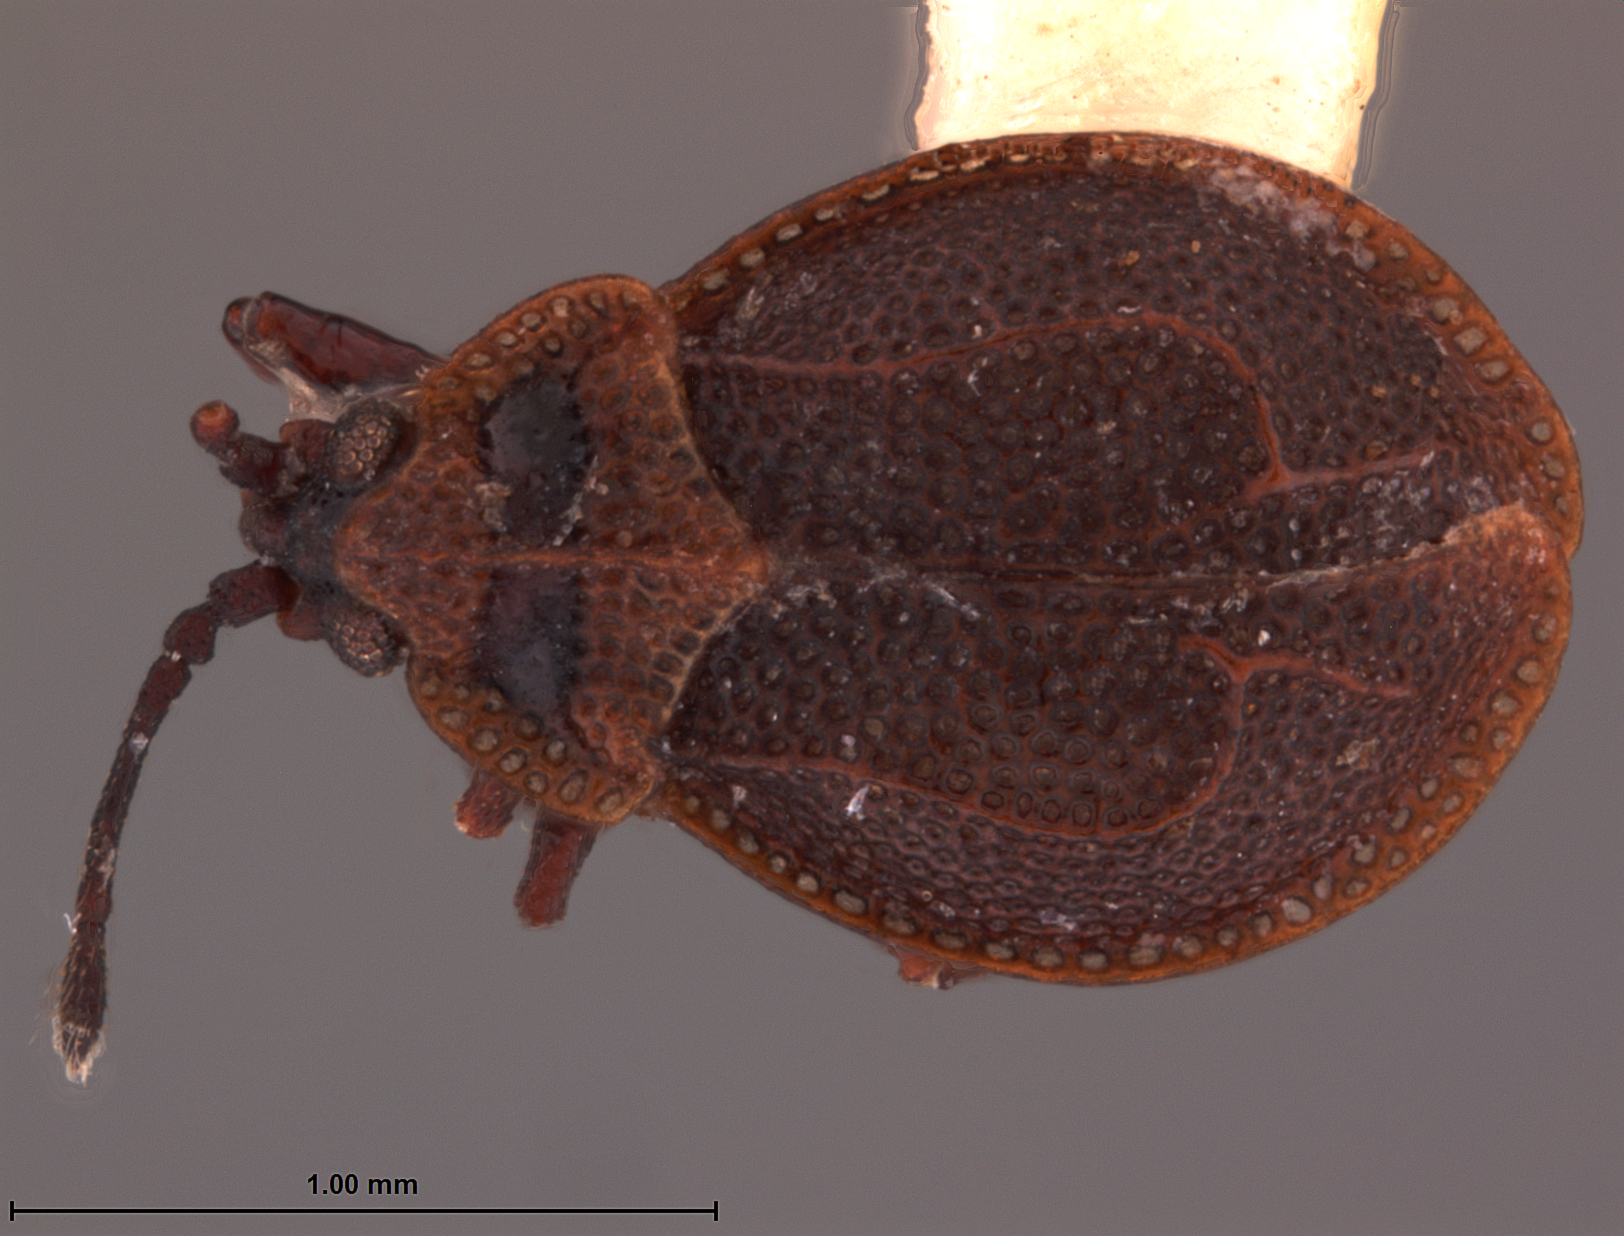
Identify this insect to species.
Acalypta mniophila
